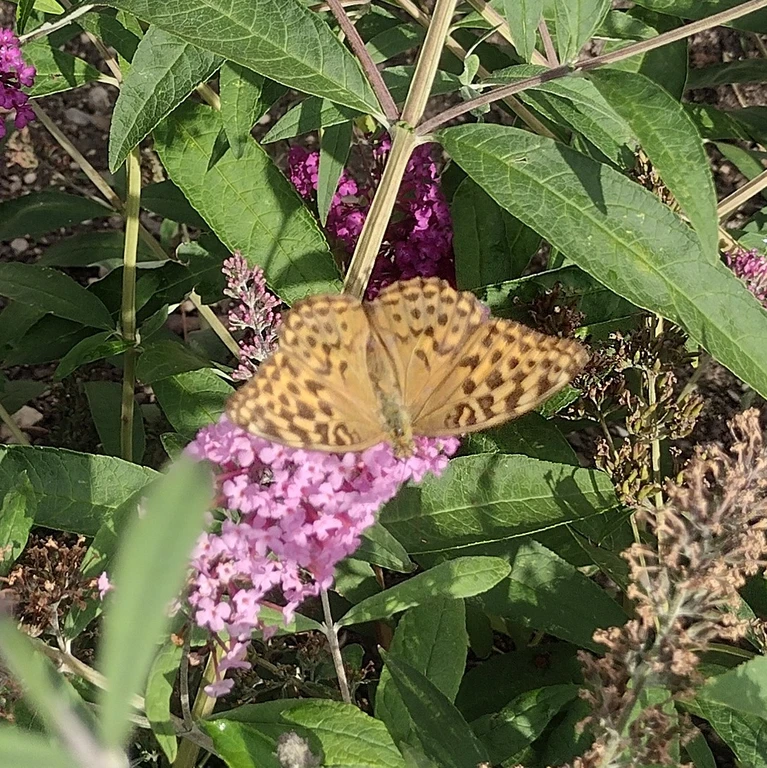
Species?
Argynnis paphia
